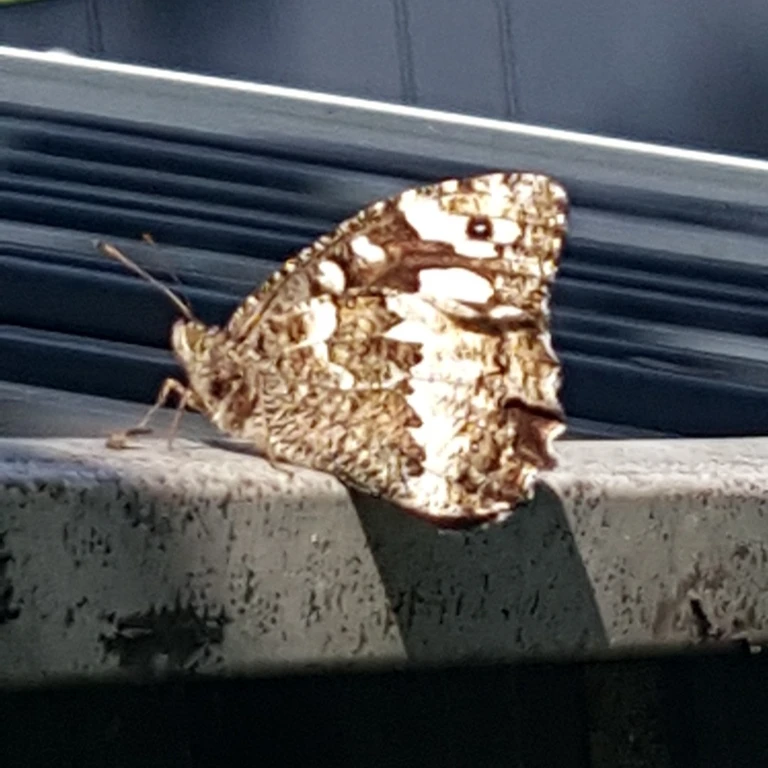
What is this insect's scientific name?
Brintesia circe
